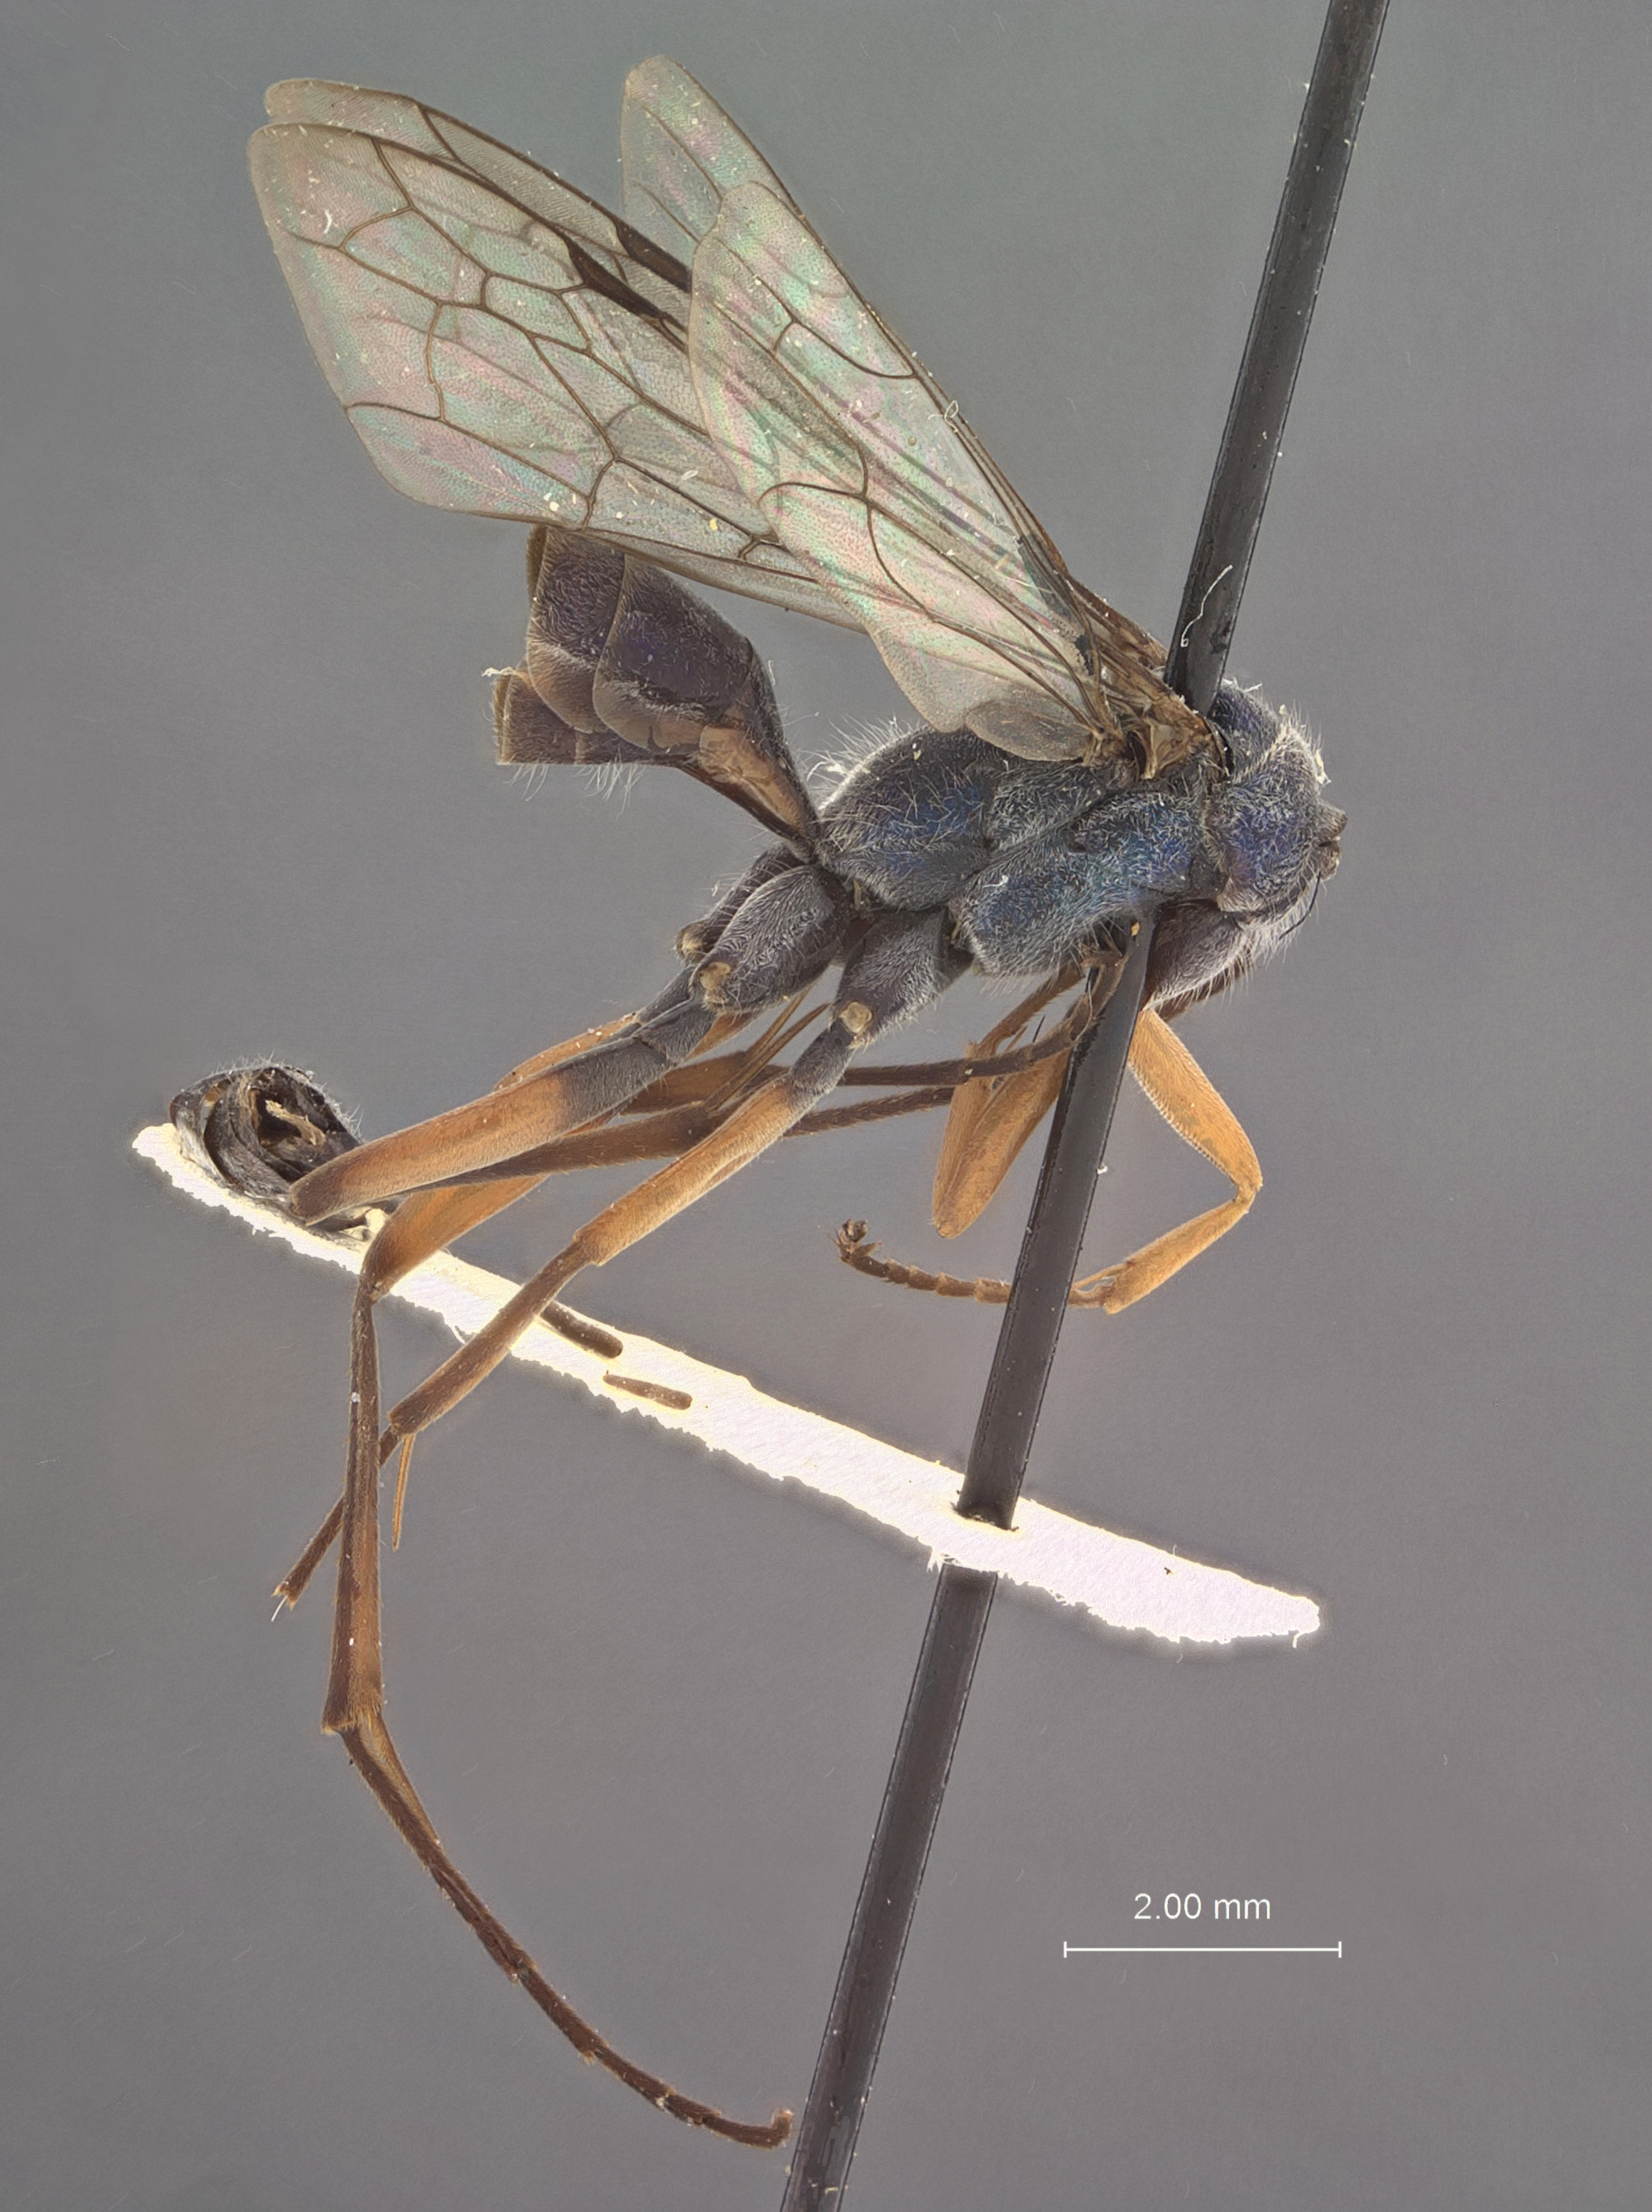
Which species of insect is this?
Auplopus anthracinus
